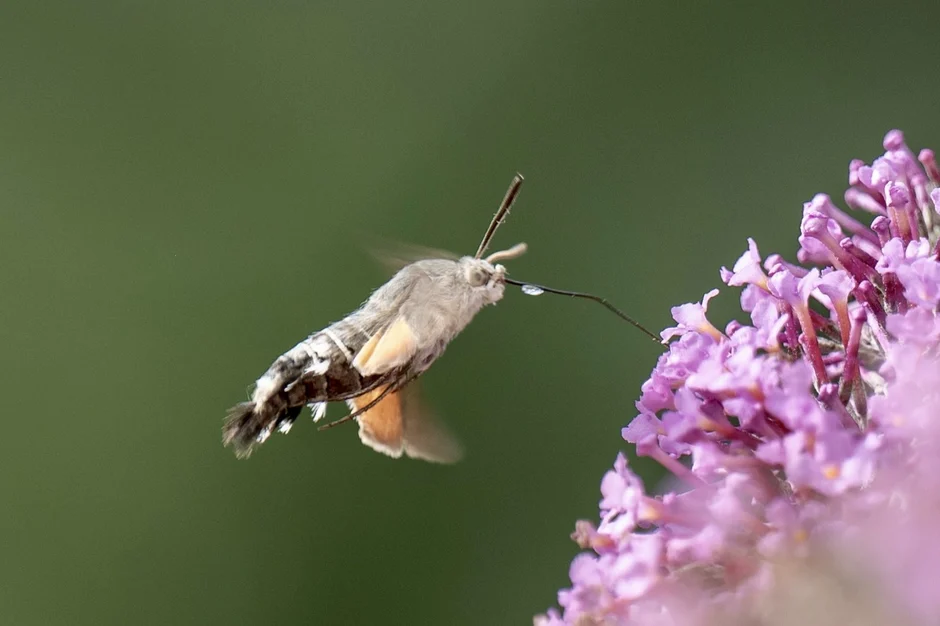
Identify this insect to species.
Macroglossum stellatarum
